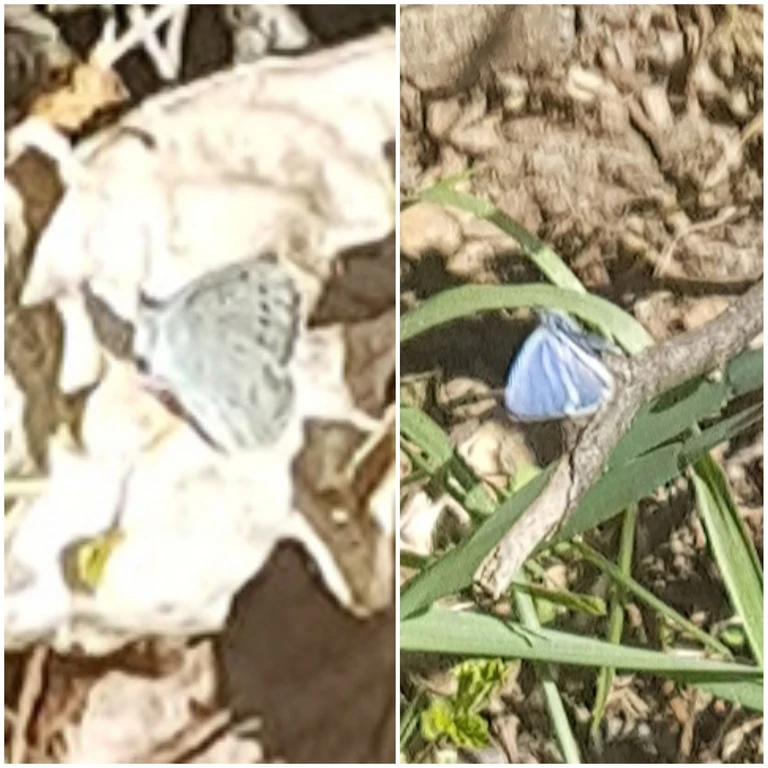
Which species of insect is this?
Celastrina argiolus
